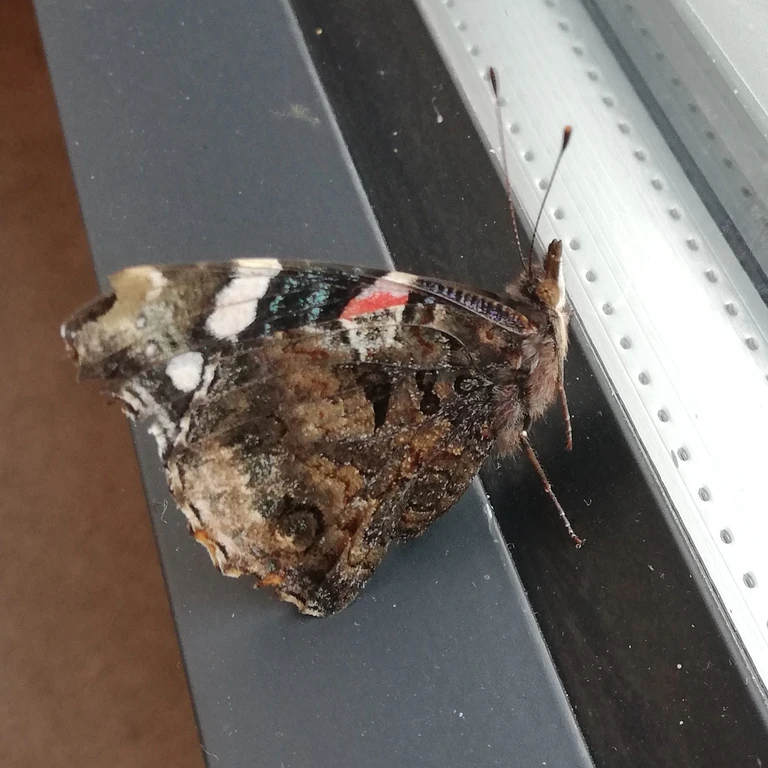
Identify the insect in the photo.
Vanessa atalanta
